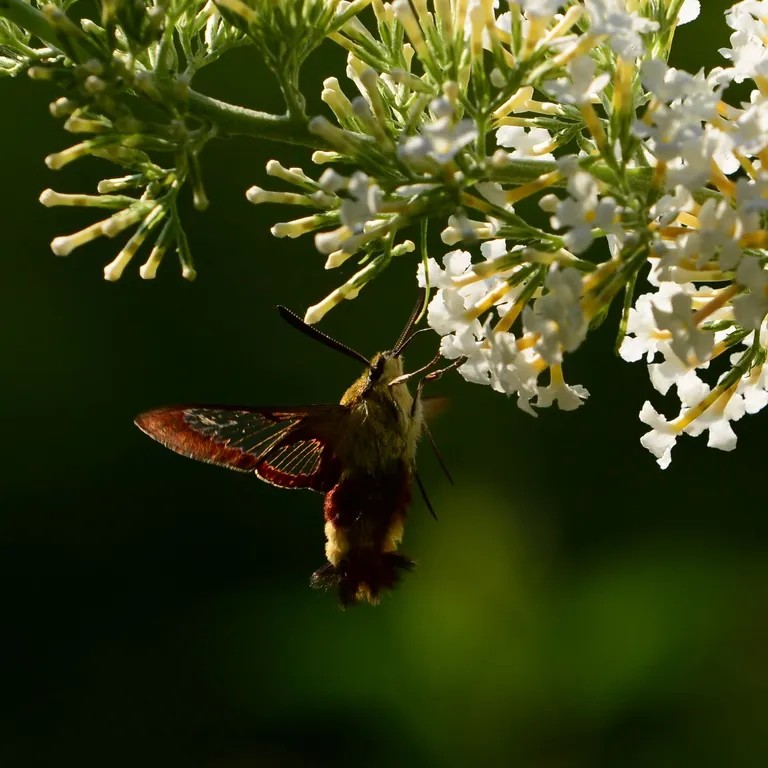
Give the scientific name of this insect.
Hemaris fuciformis
